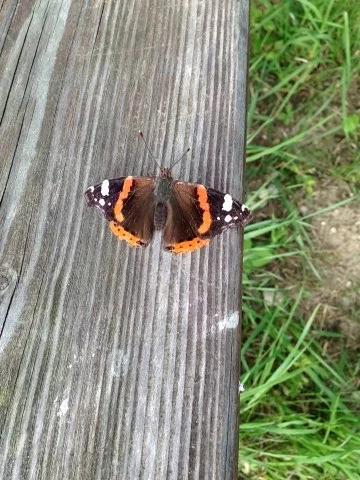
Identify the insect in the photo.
Vanessa atalanta
